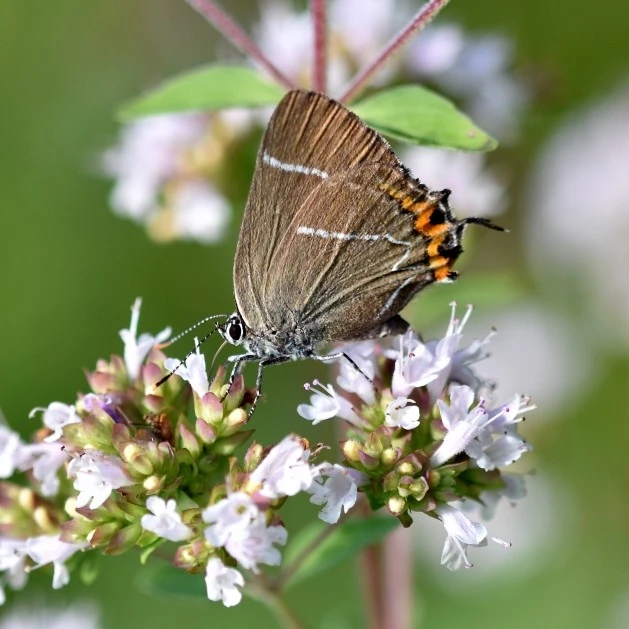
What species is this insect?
Satyrium w-album
